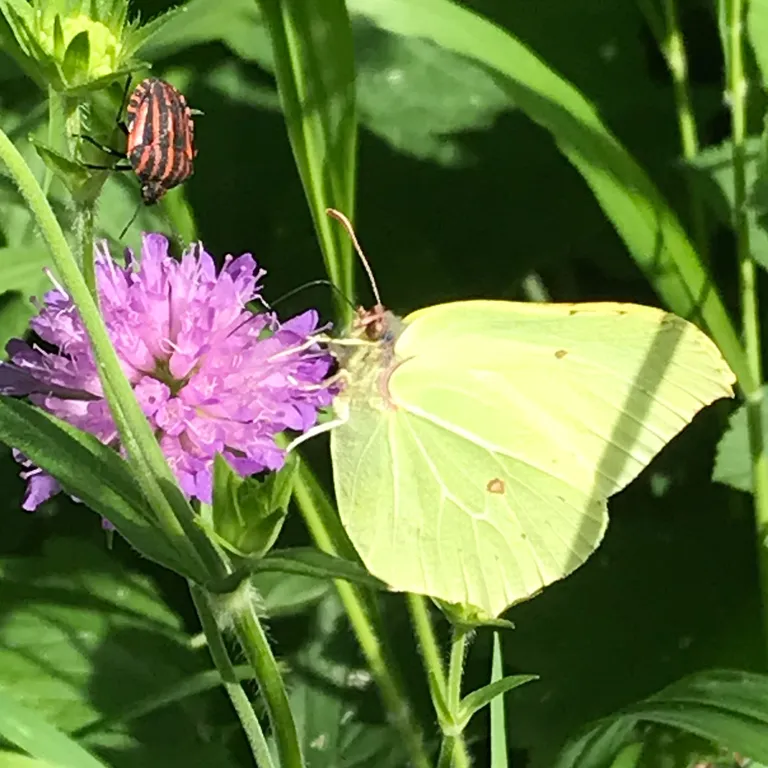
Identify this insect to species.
Gonepteryx rhamni
